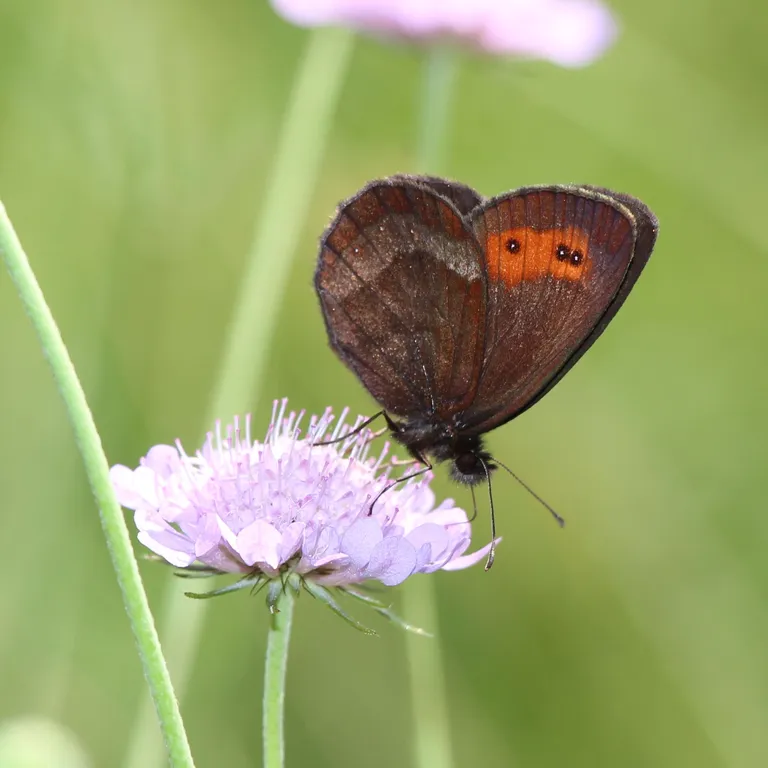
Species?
Erebia aethiops
